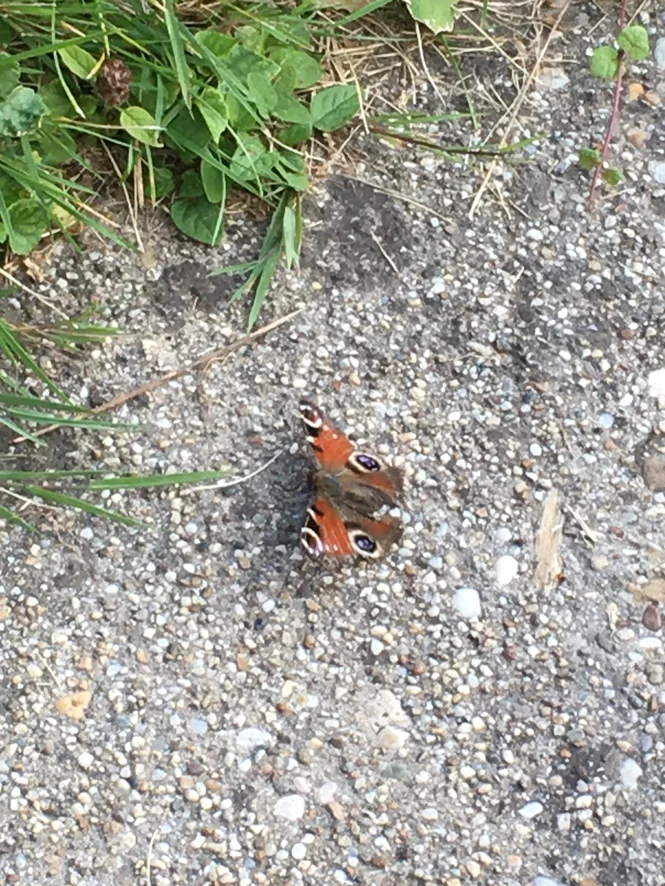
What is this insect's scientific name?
Aglais io
